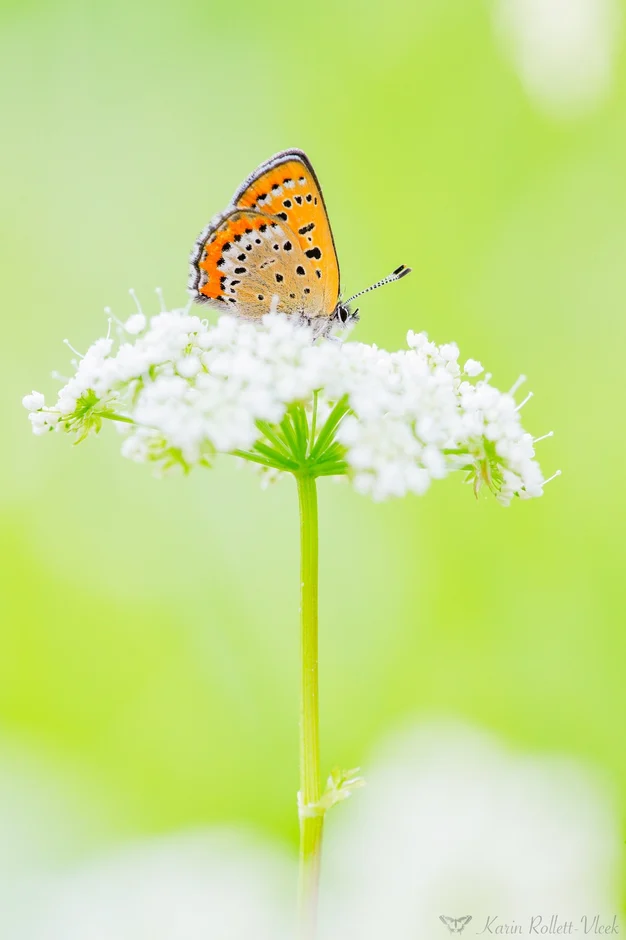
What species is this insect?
Lycaena helle (also Helleia helle)
